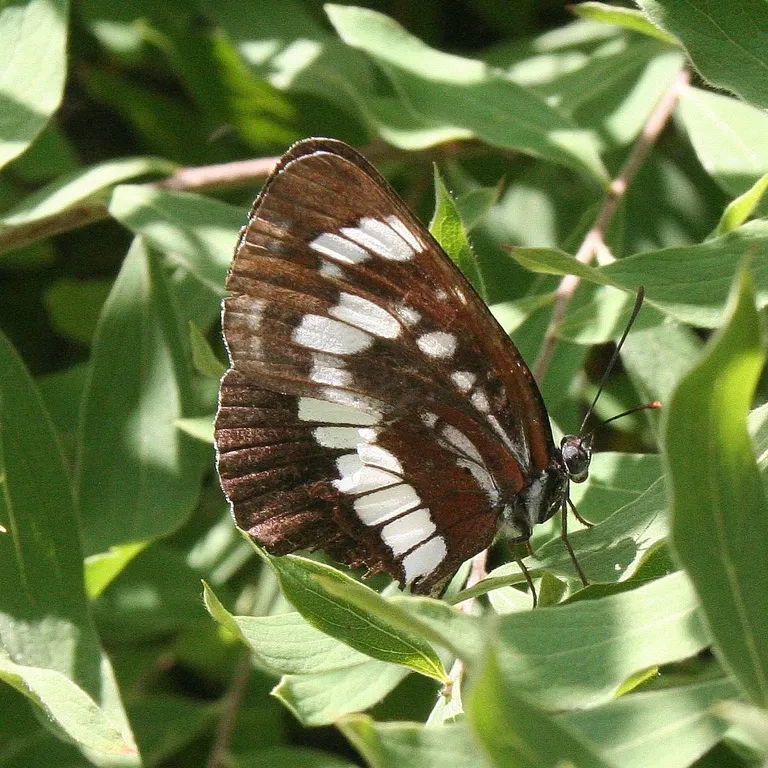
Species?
Neptis rivularis
